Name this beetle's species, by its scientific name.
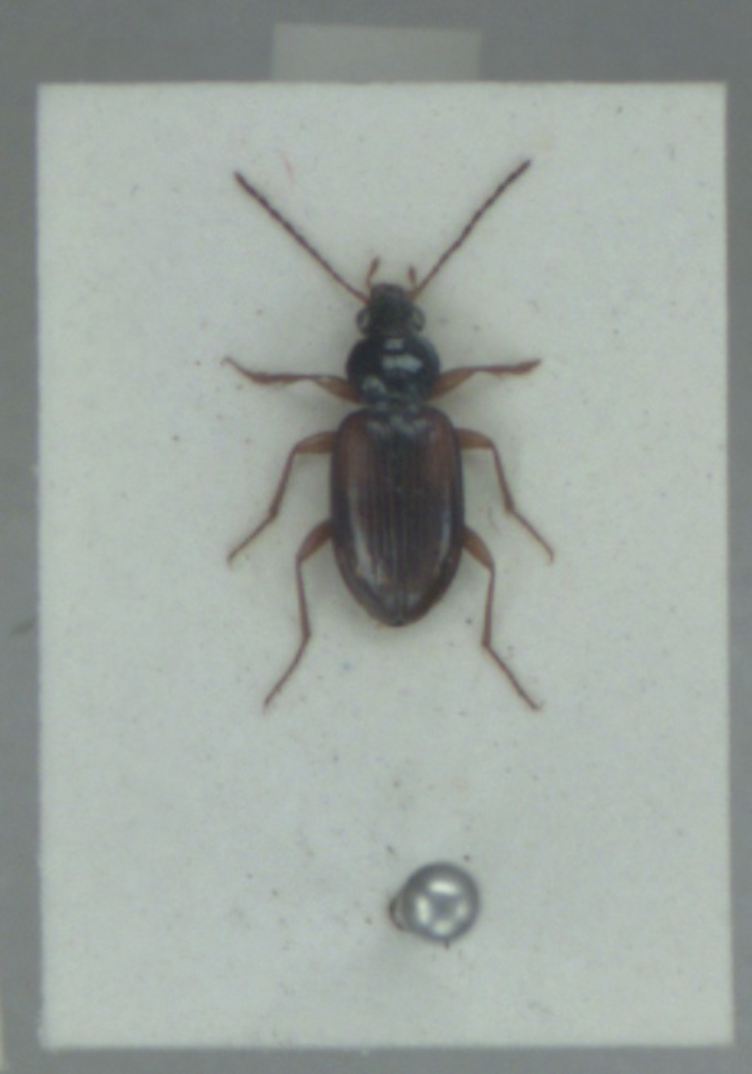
Bembidion tetracolum
